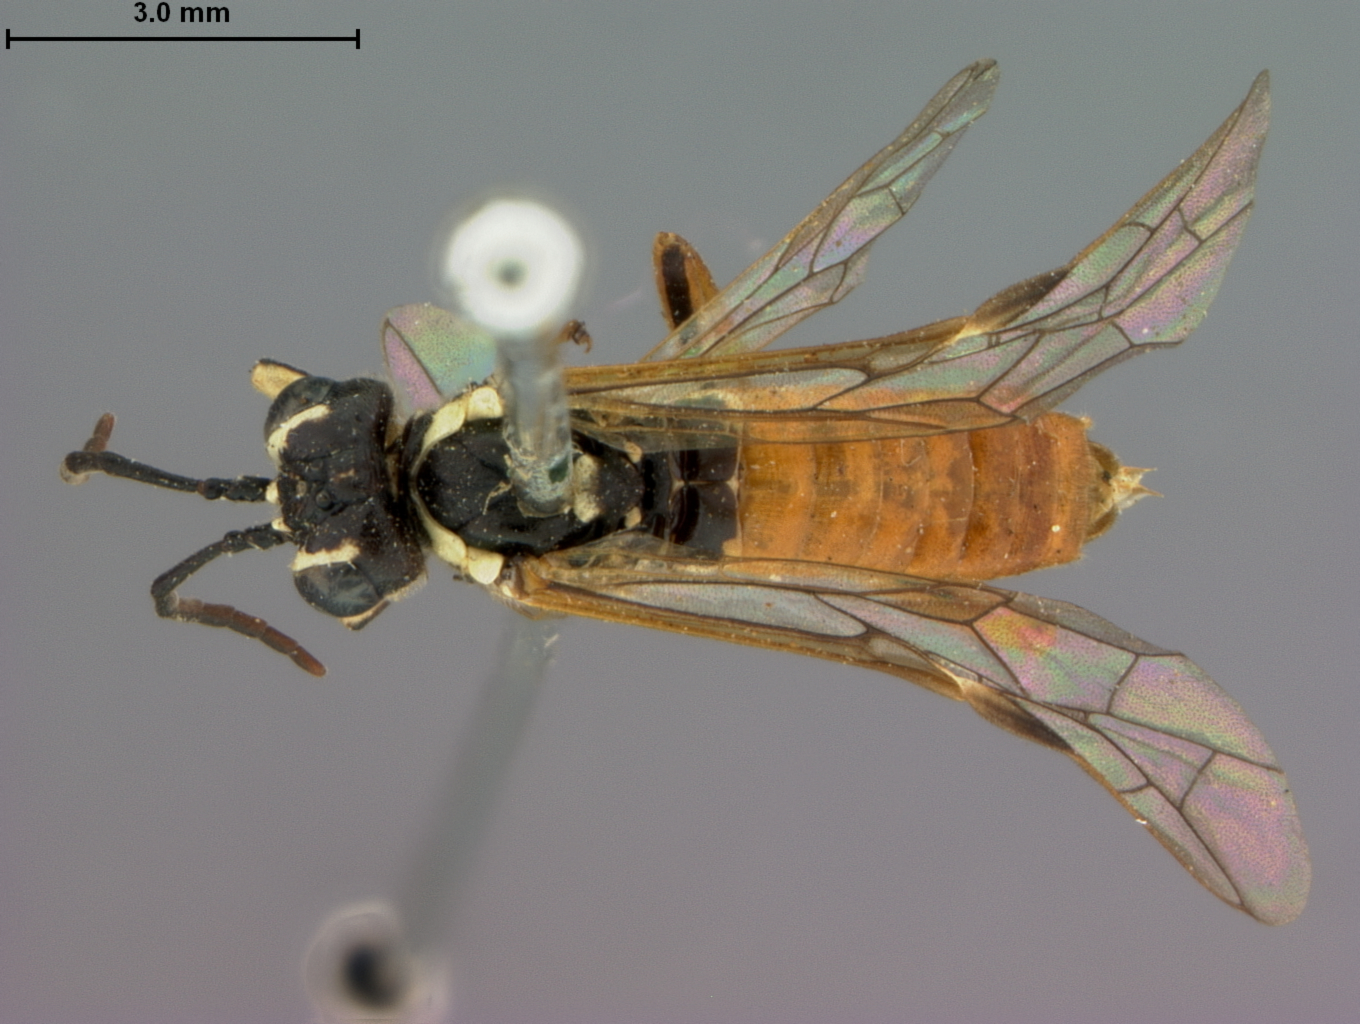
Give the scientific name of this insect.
Tenthredo alpestris
